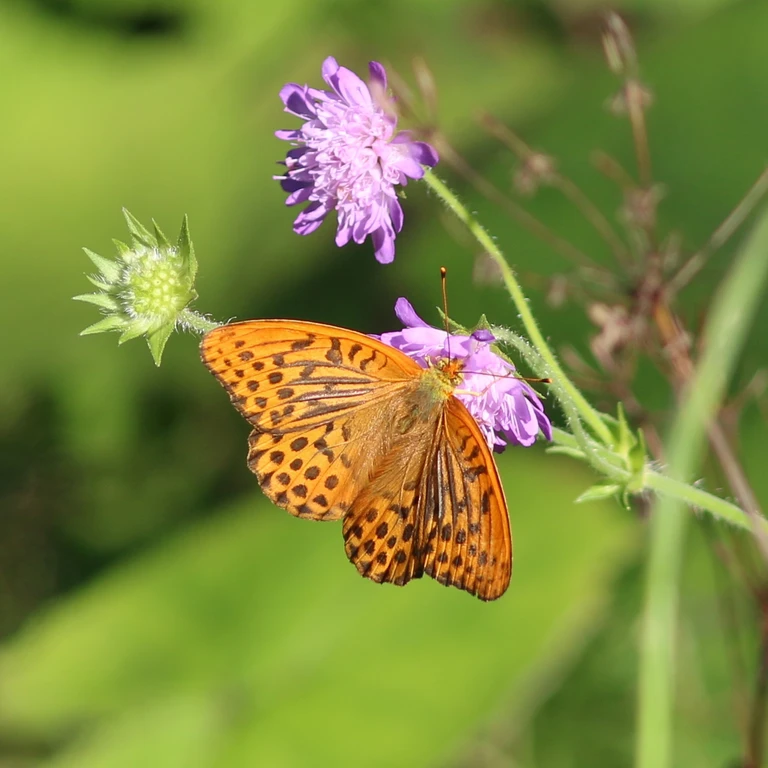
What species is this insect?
Argynnis paphia
